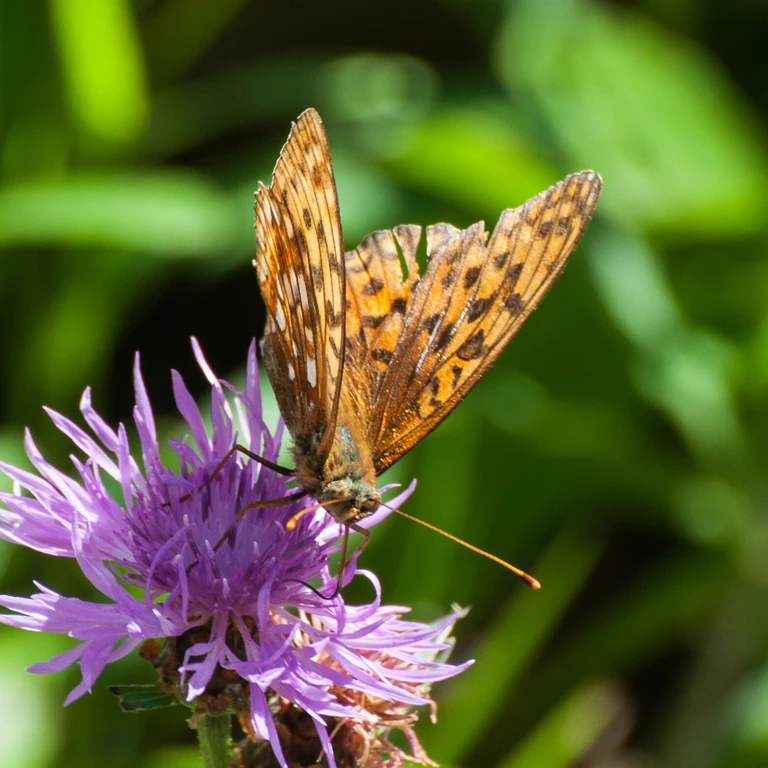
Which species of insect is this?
Fabriciana adippe
